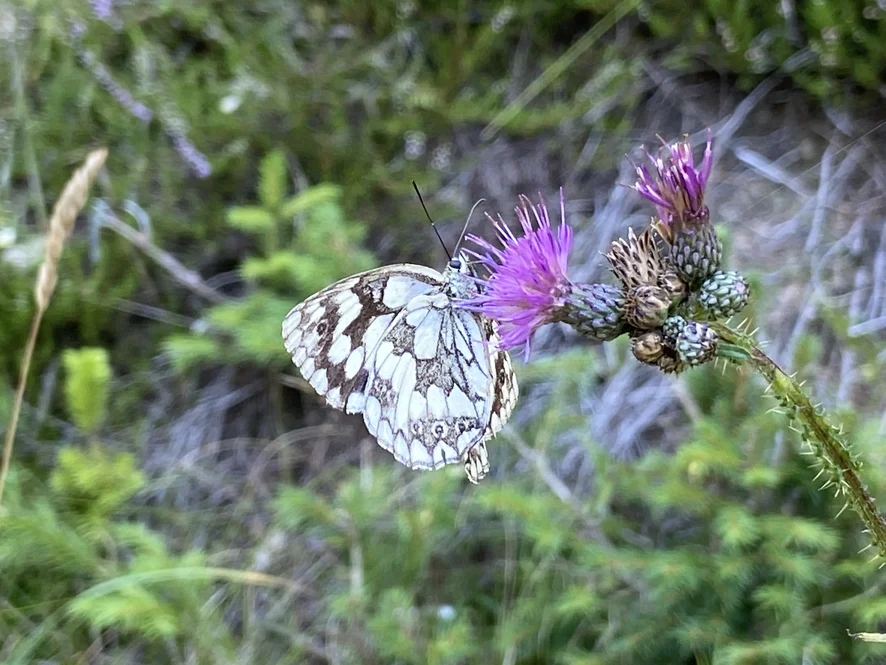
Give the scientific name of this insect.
Melanargia galathea
